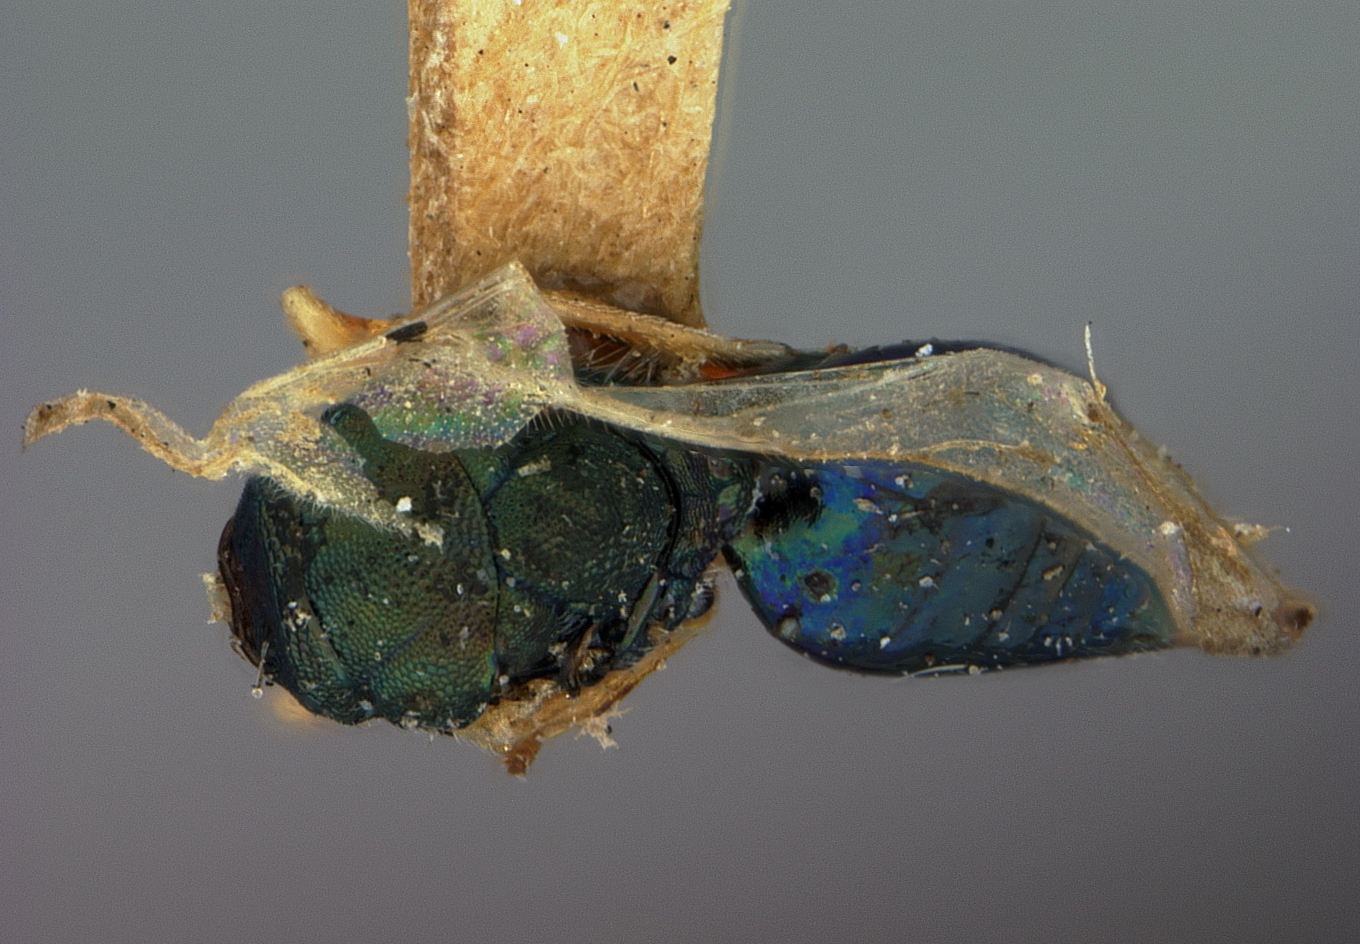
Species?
Sphegigaster coeruleiventris
